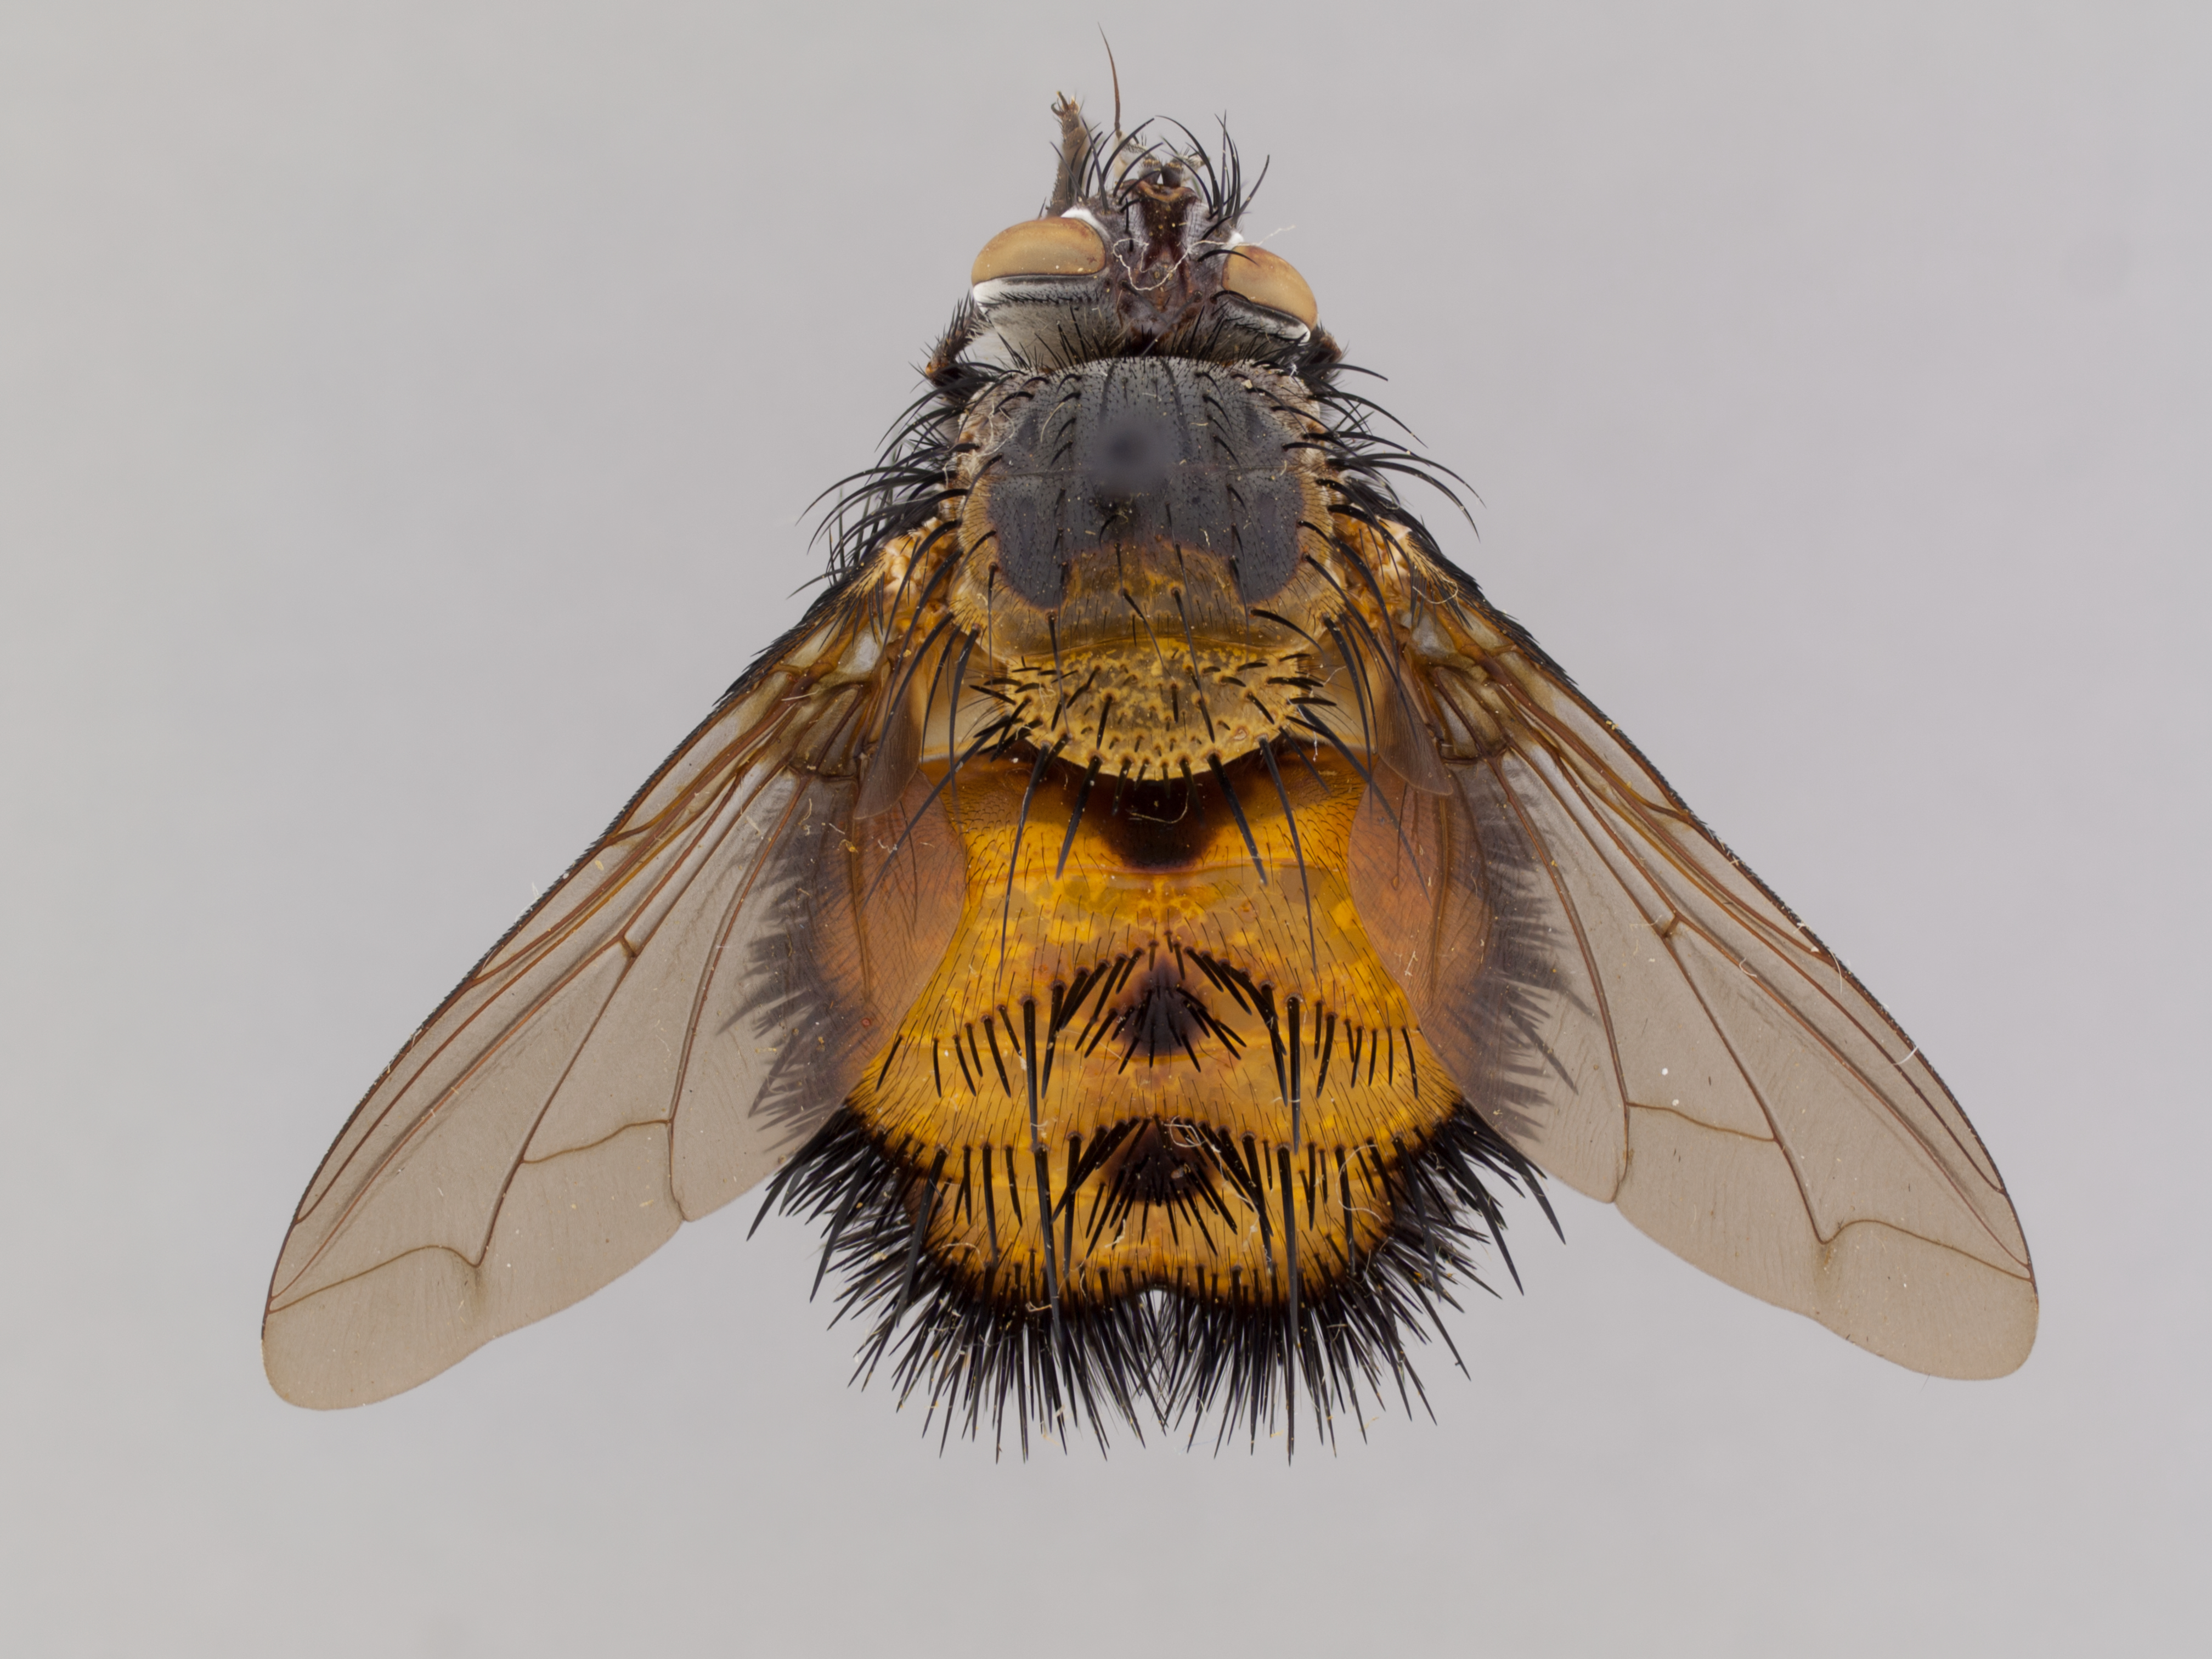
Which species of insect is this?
Paradejeania rutilioides
